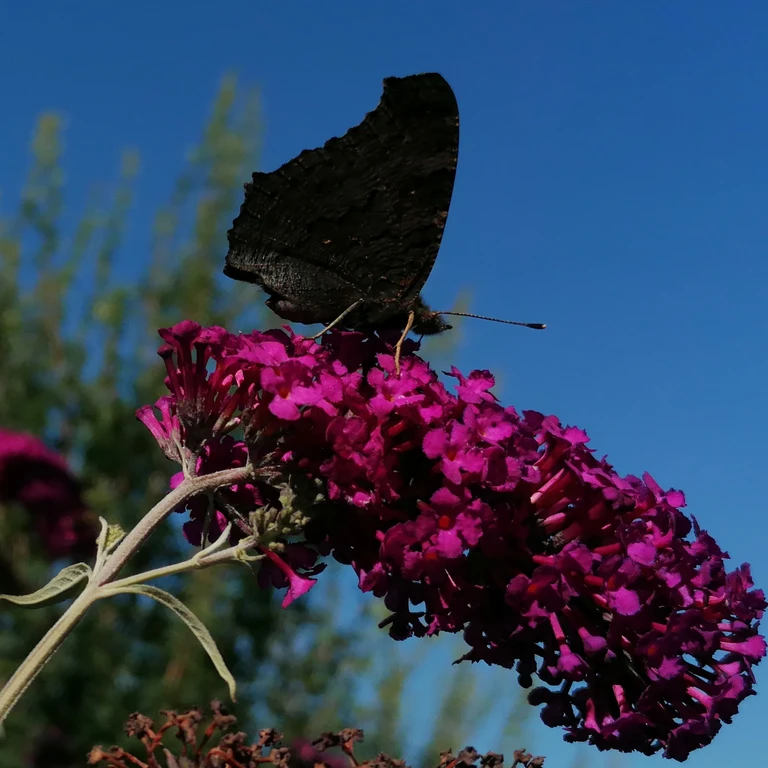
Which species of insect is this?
Aglais io
